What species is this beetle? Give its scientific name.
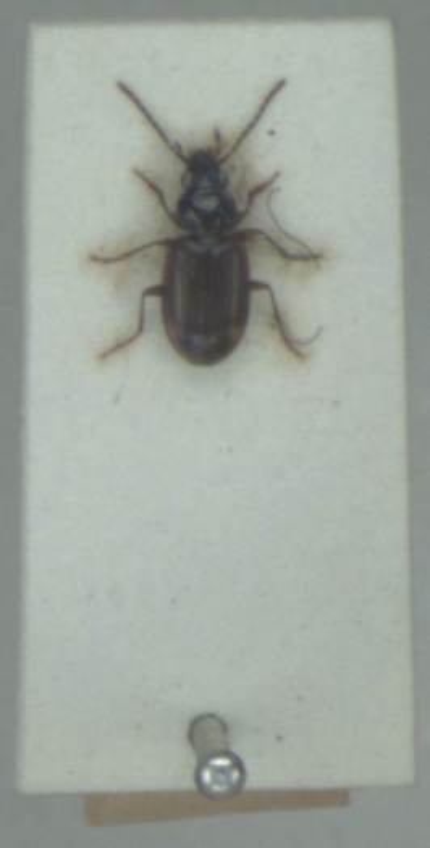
Bembidion lunulatum
